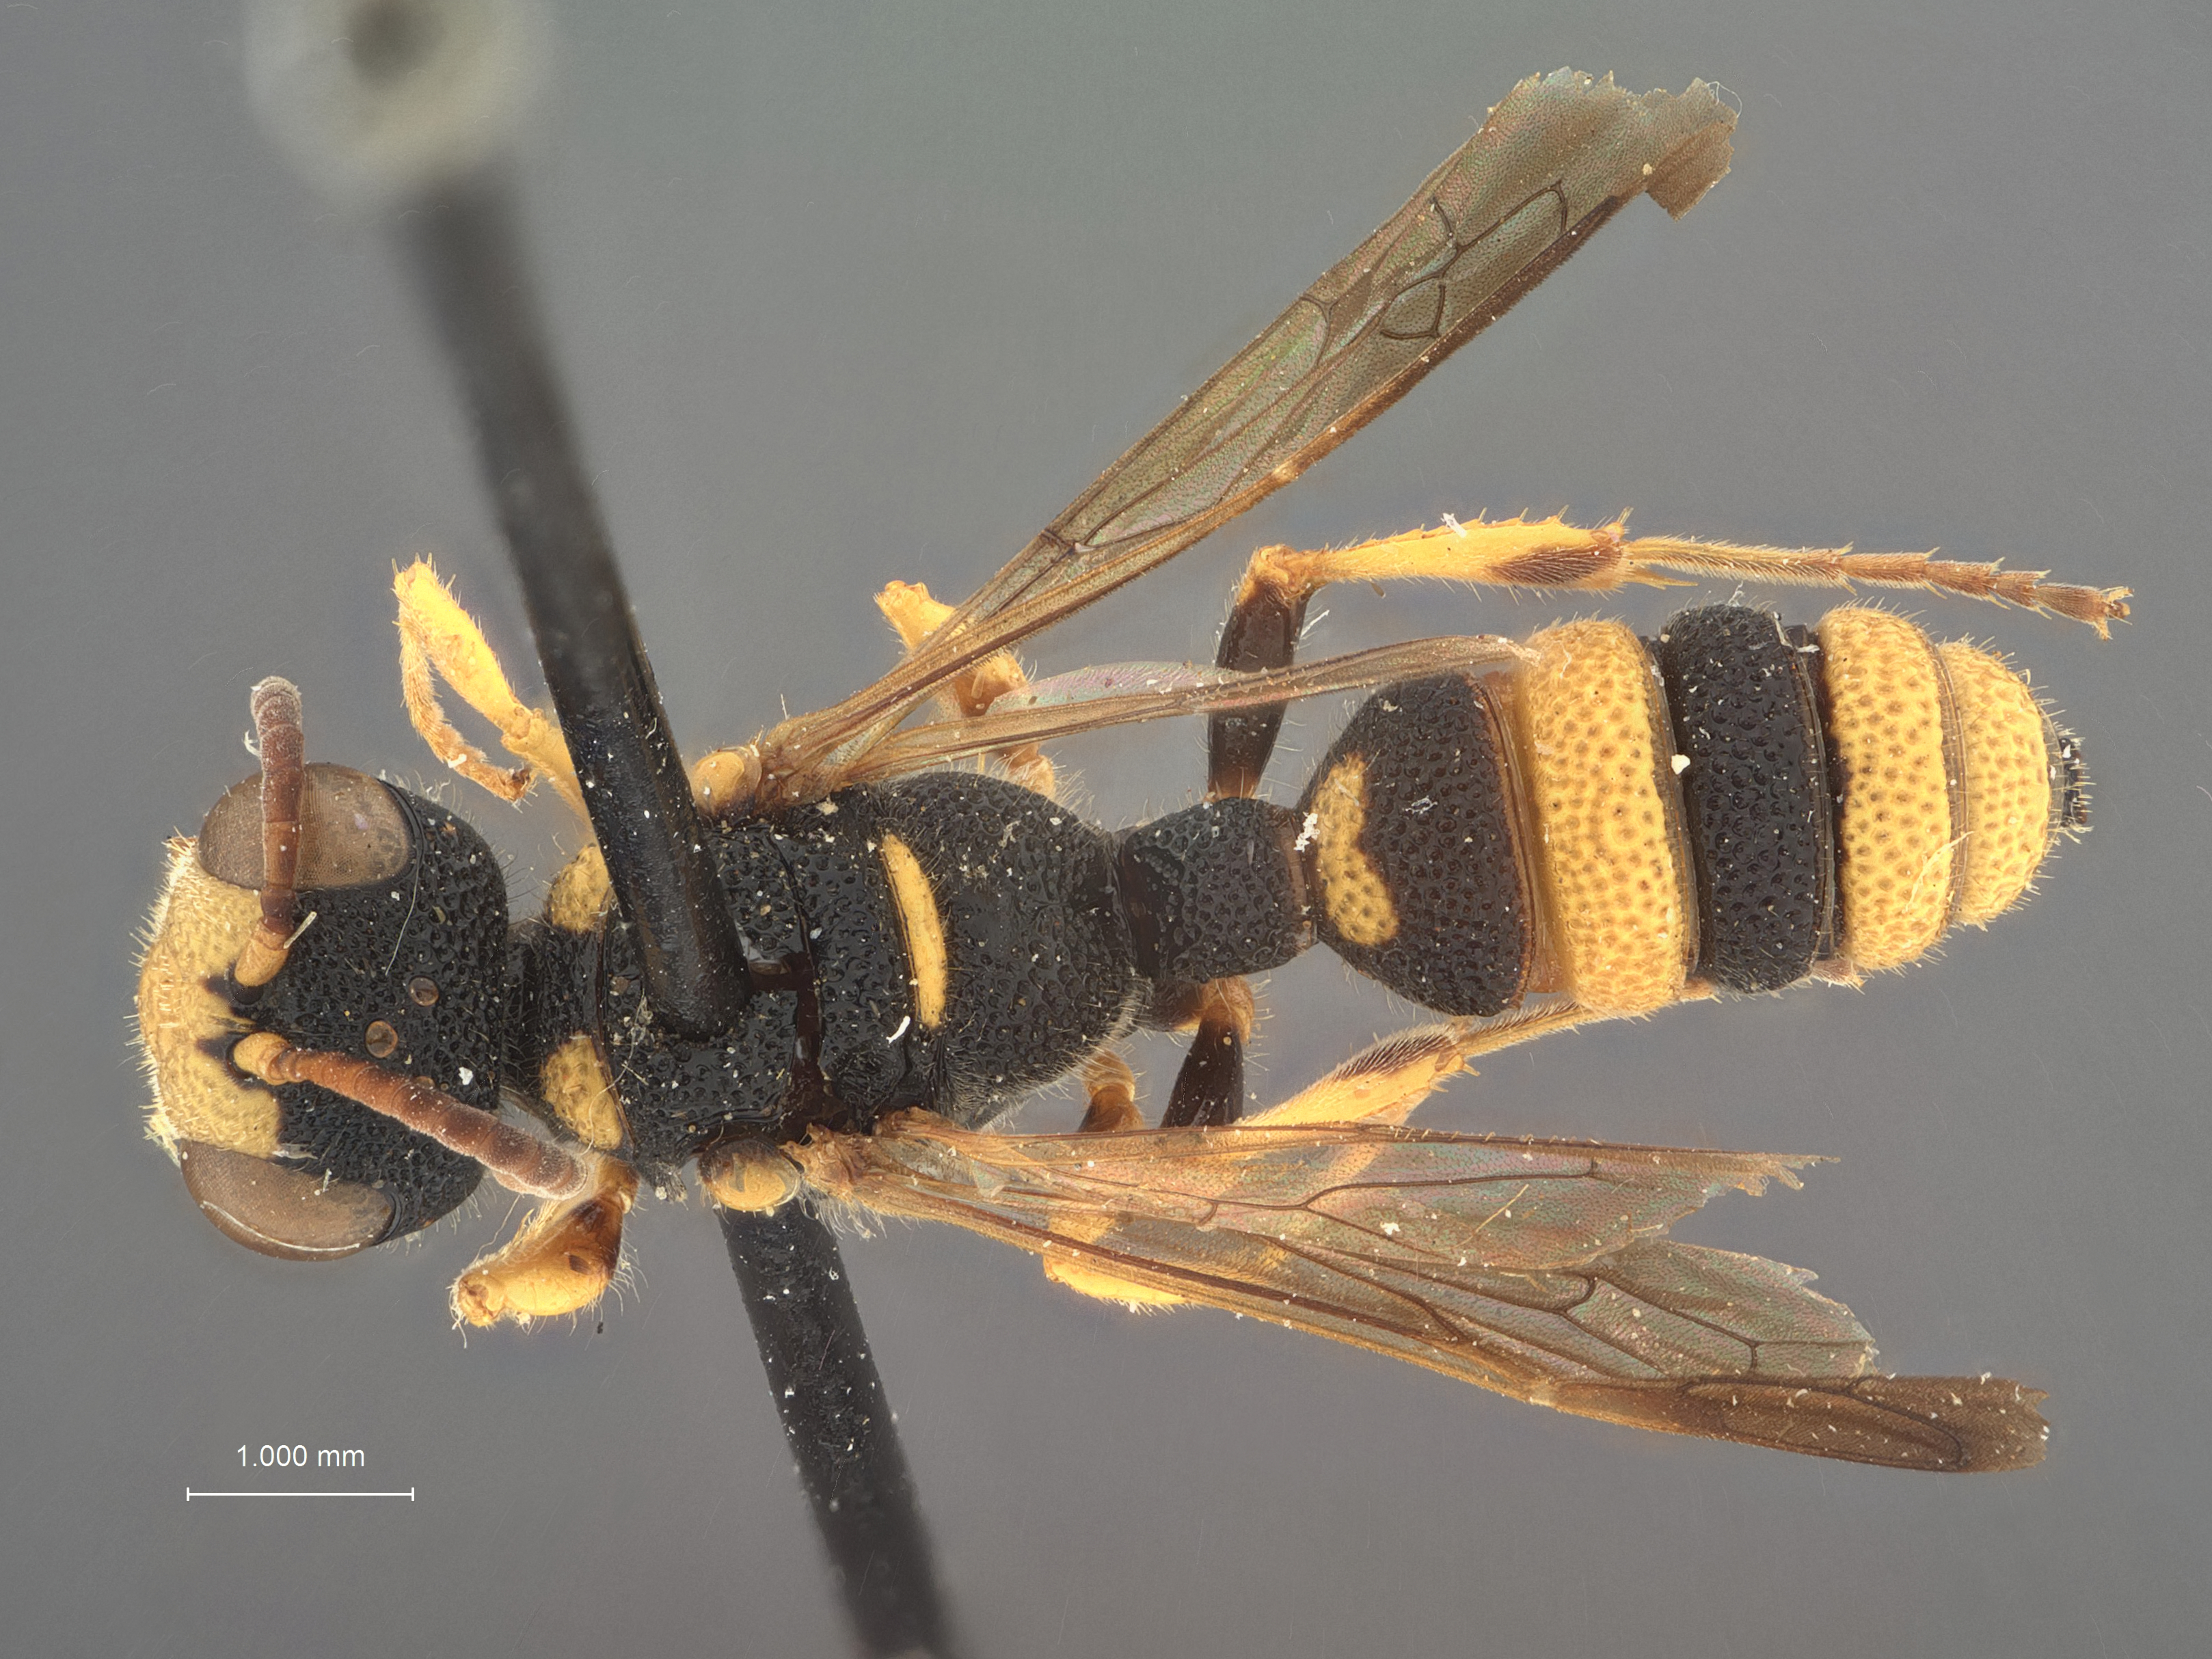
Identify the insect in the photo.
Cerceris latiberbis
